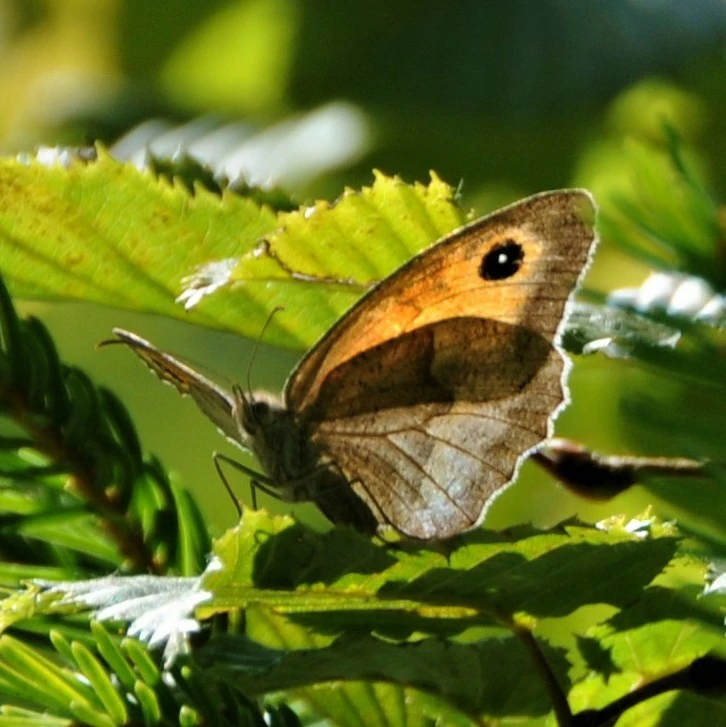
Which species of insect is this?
Maniola jurtina
